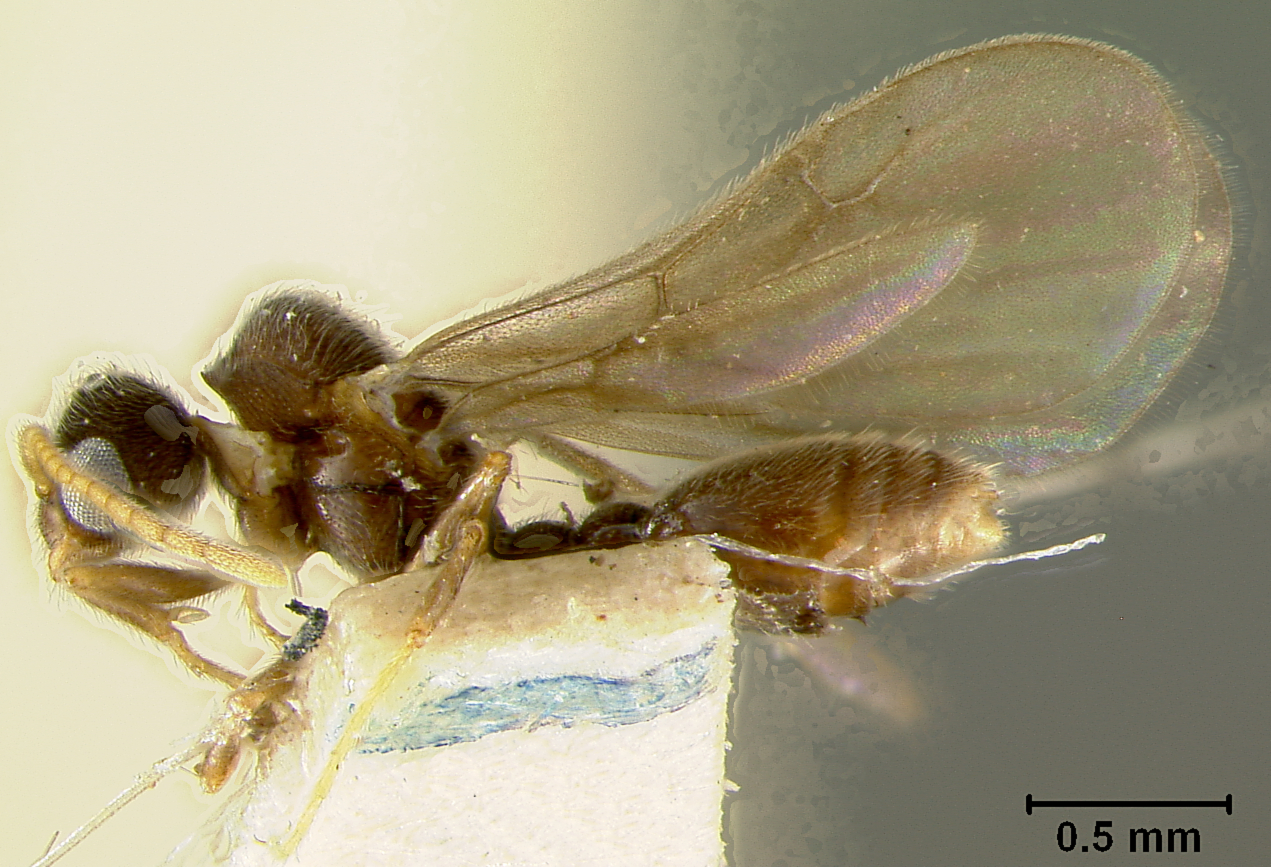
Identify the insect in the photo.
Vollenhovia dentata
